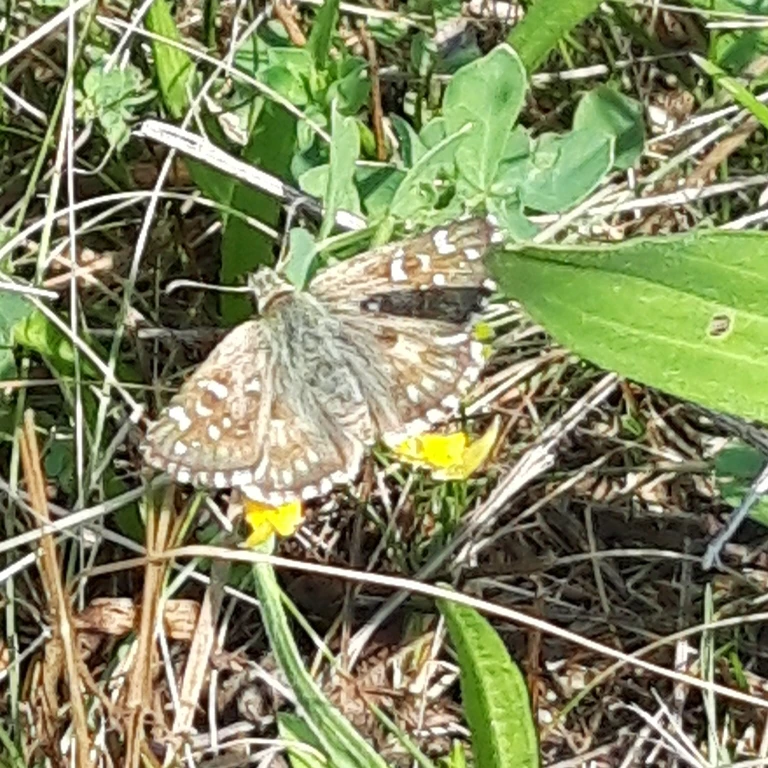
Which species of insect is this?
Pyrgus malvae
